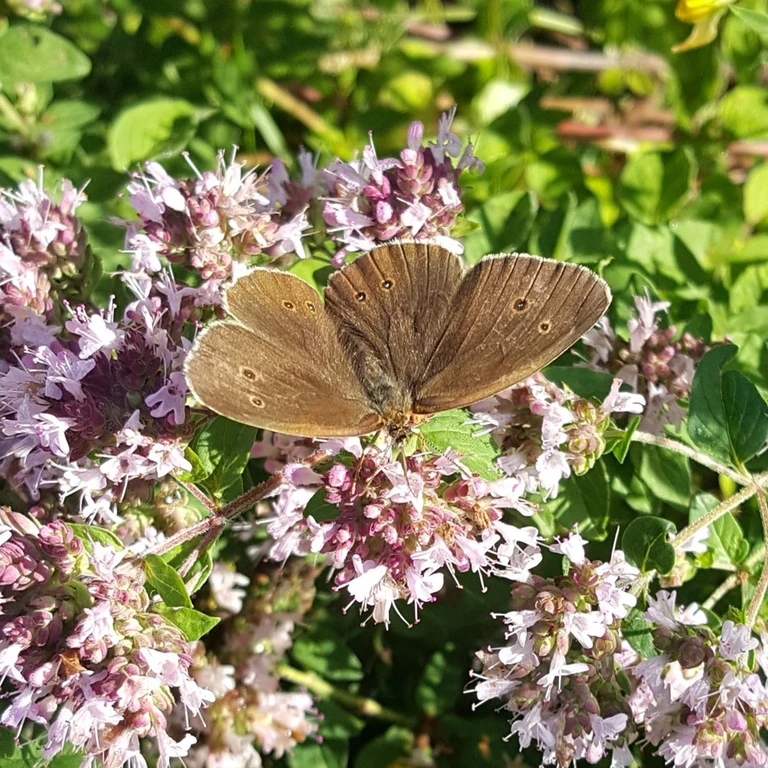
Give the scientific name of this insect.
Aphantopus hyperantus
